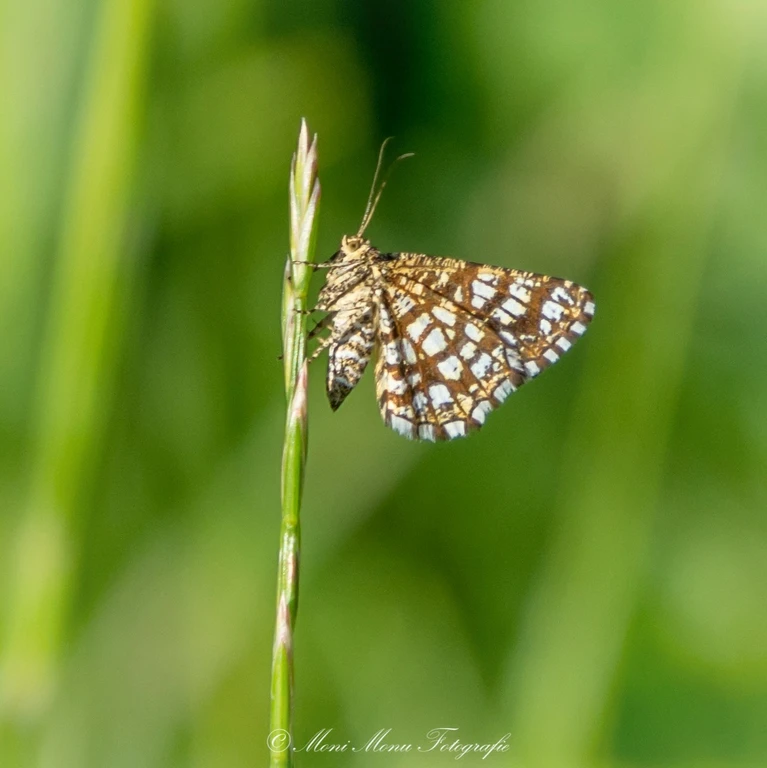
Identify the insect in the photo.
Chiasmia clathrata
